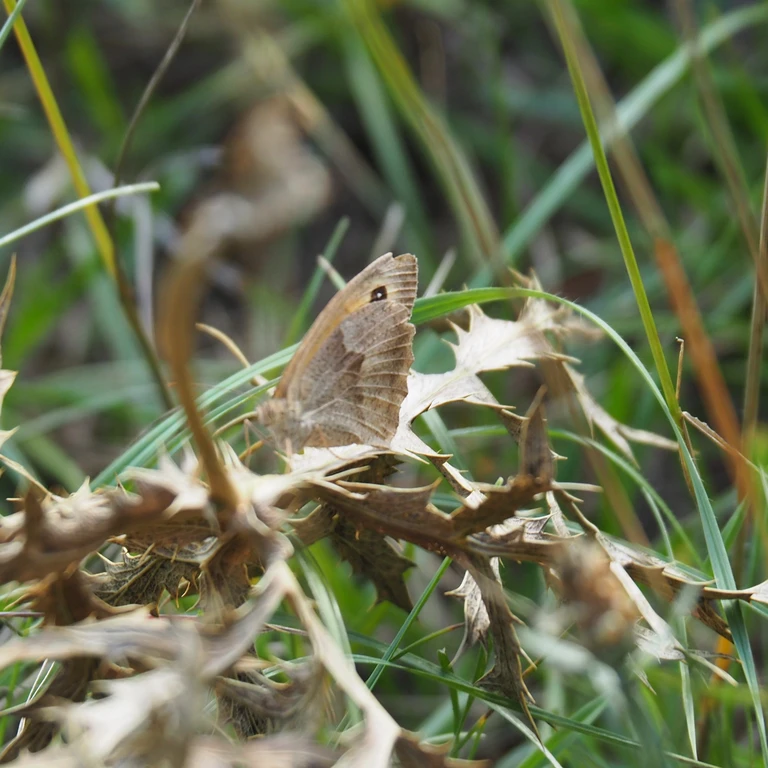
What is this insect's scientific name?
Maniola jurtina
